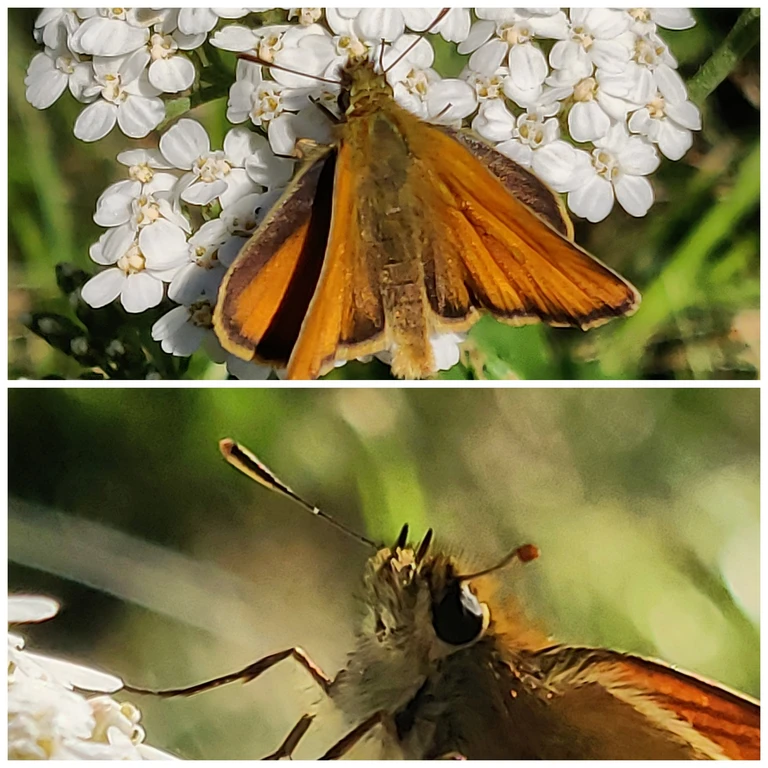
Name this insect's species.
Thymelicus sylvestris
